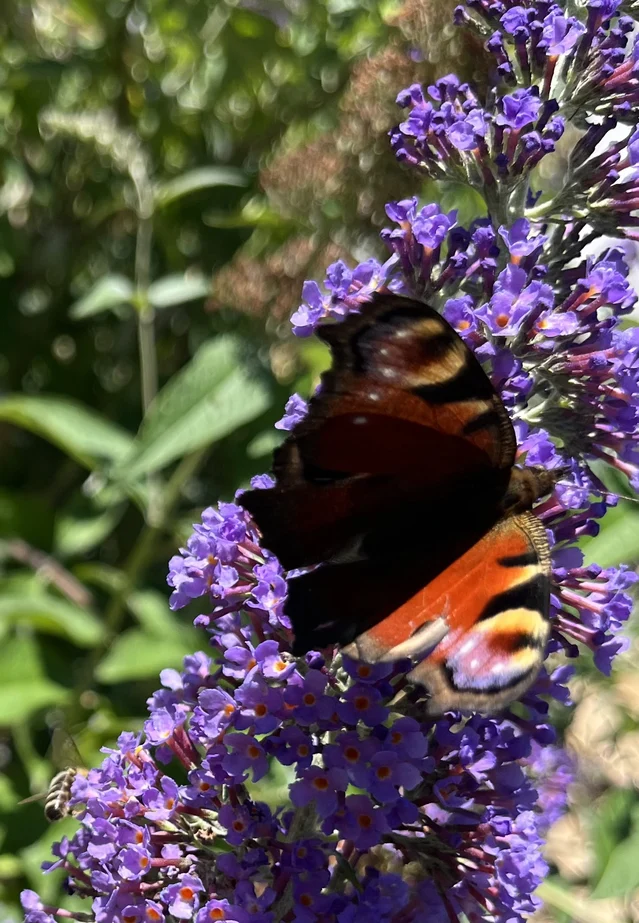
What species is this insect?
Aglais io
